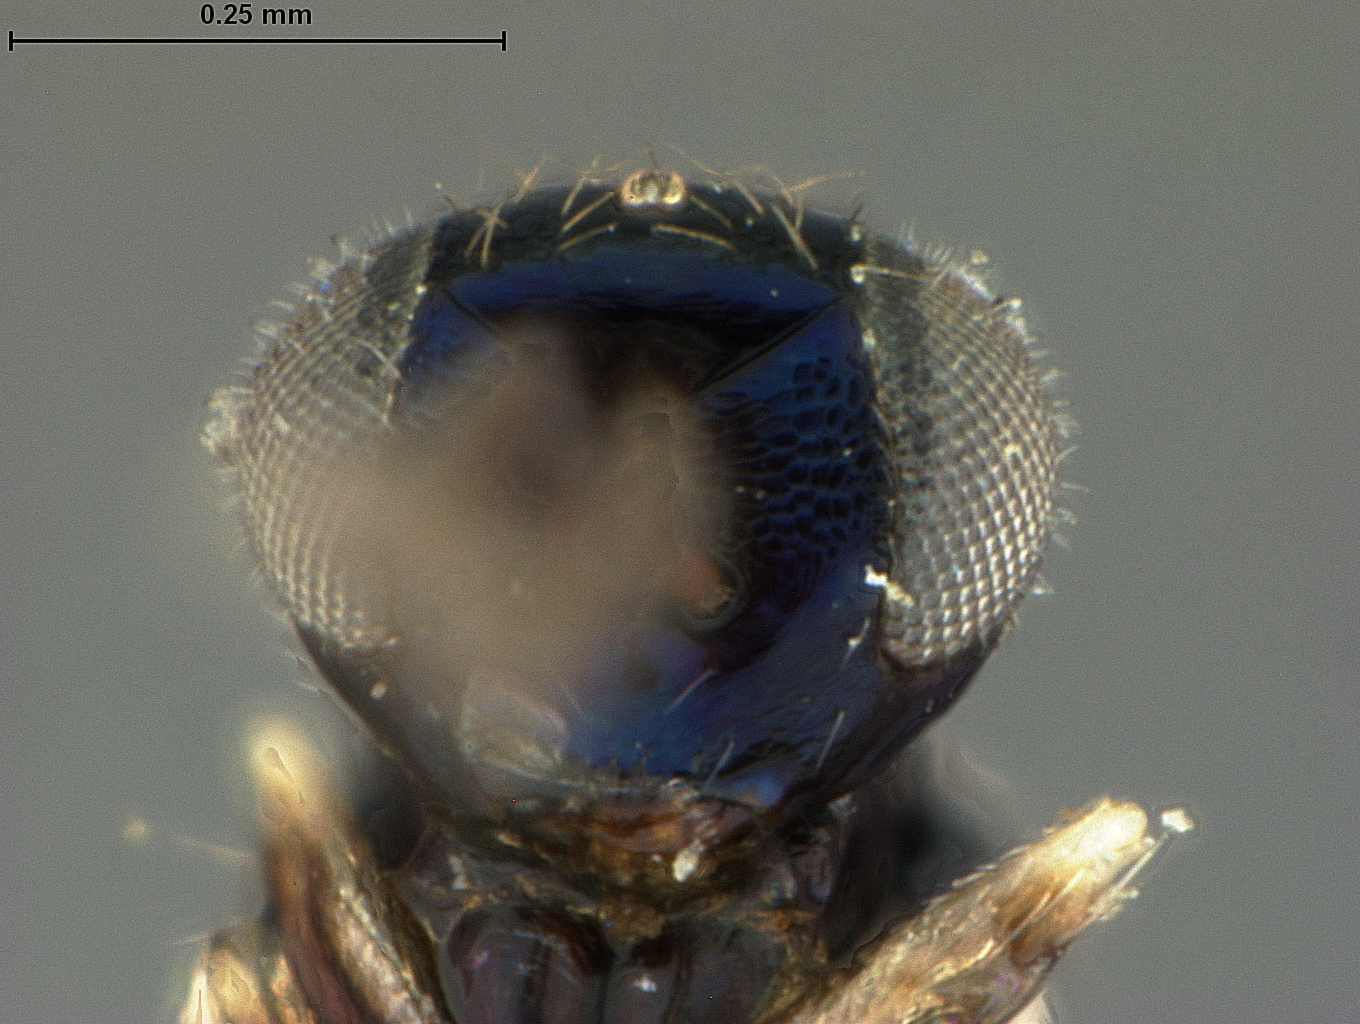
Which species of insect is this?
Holcopelte microgaster
